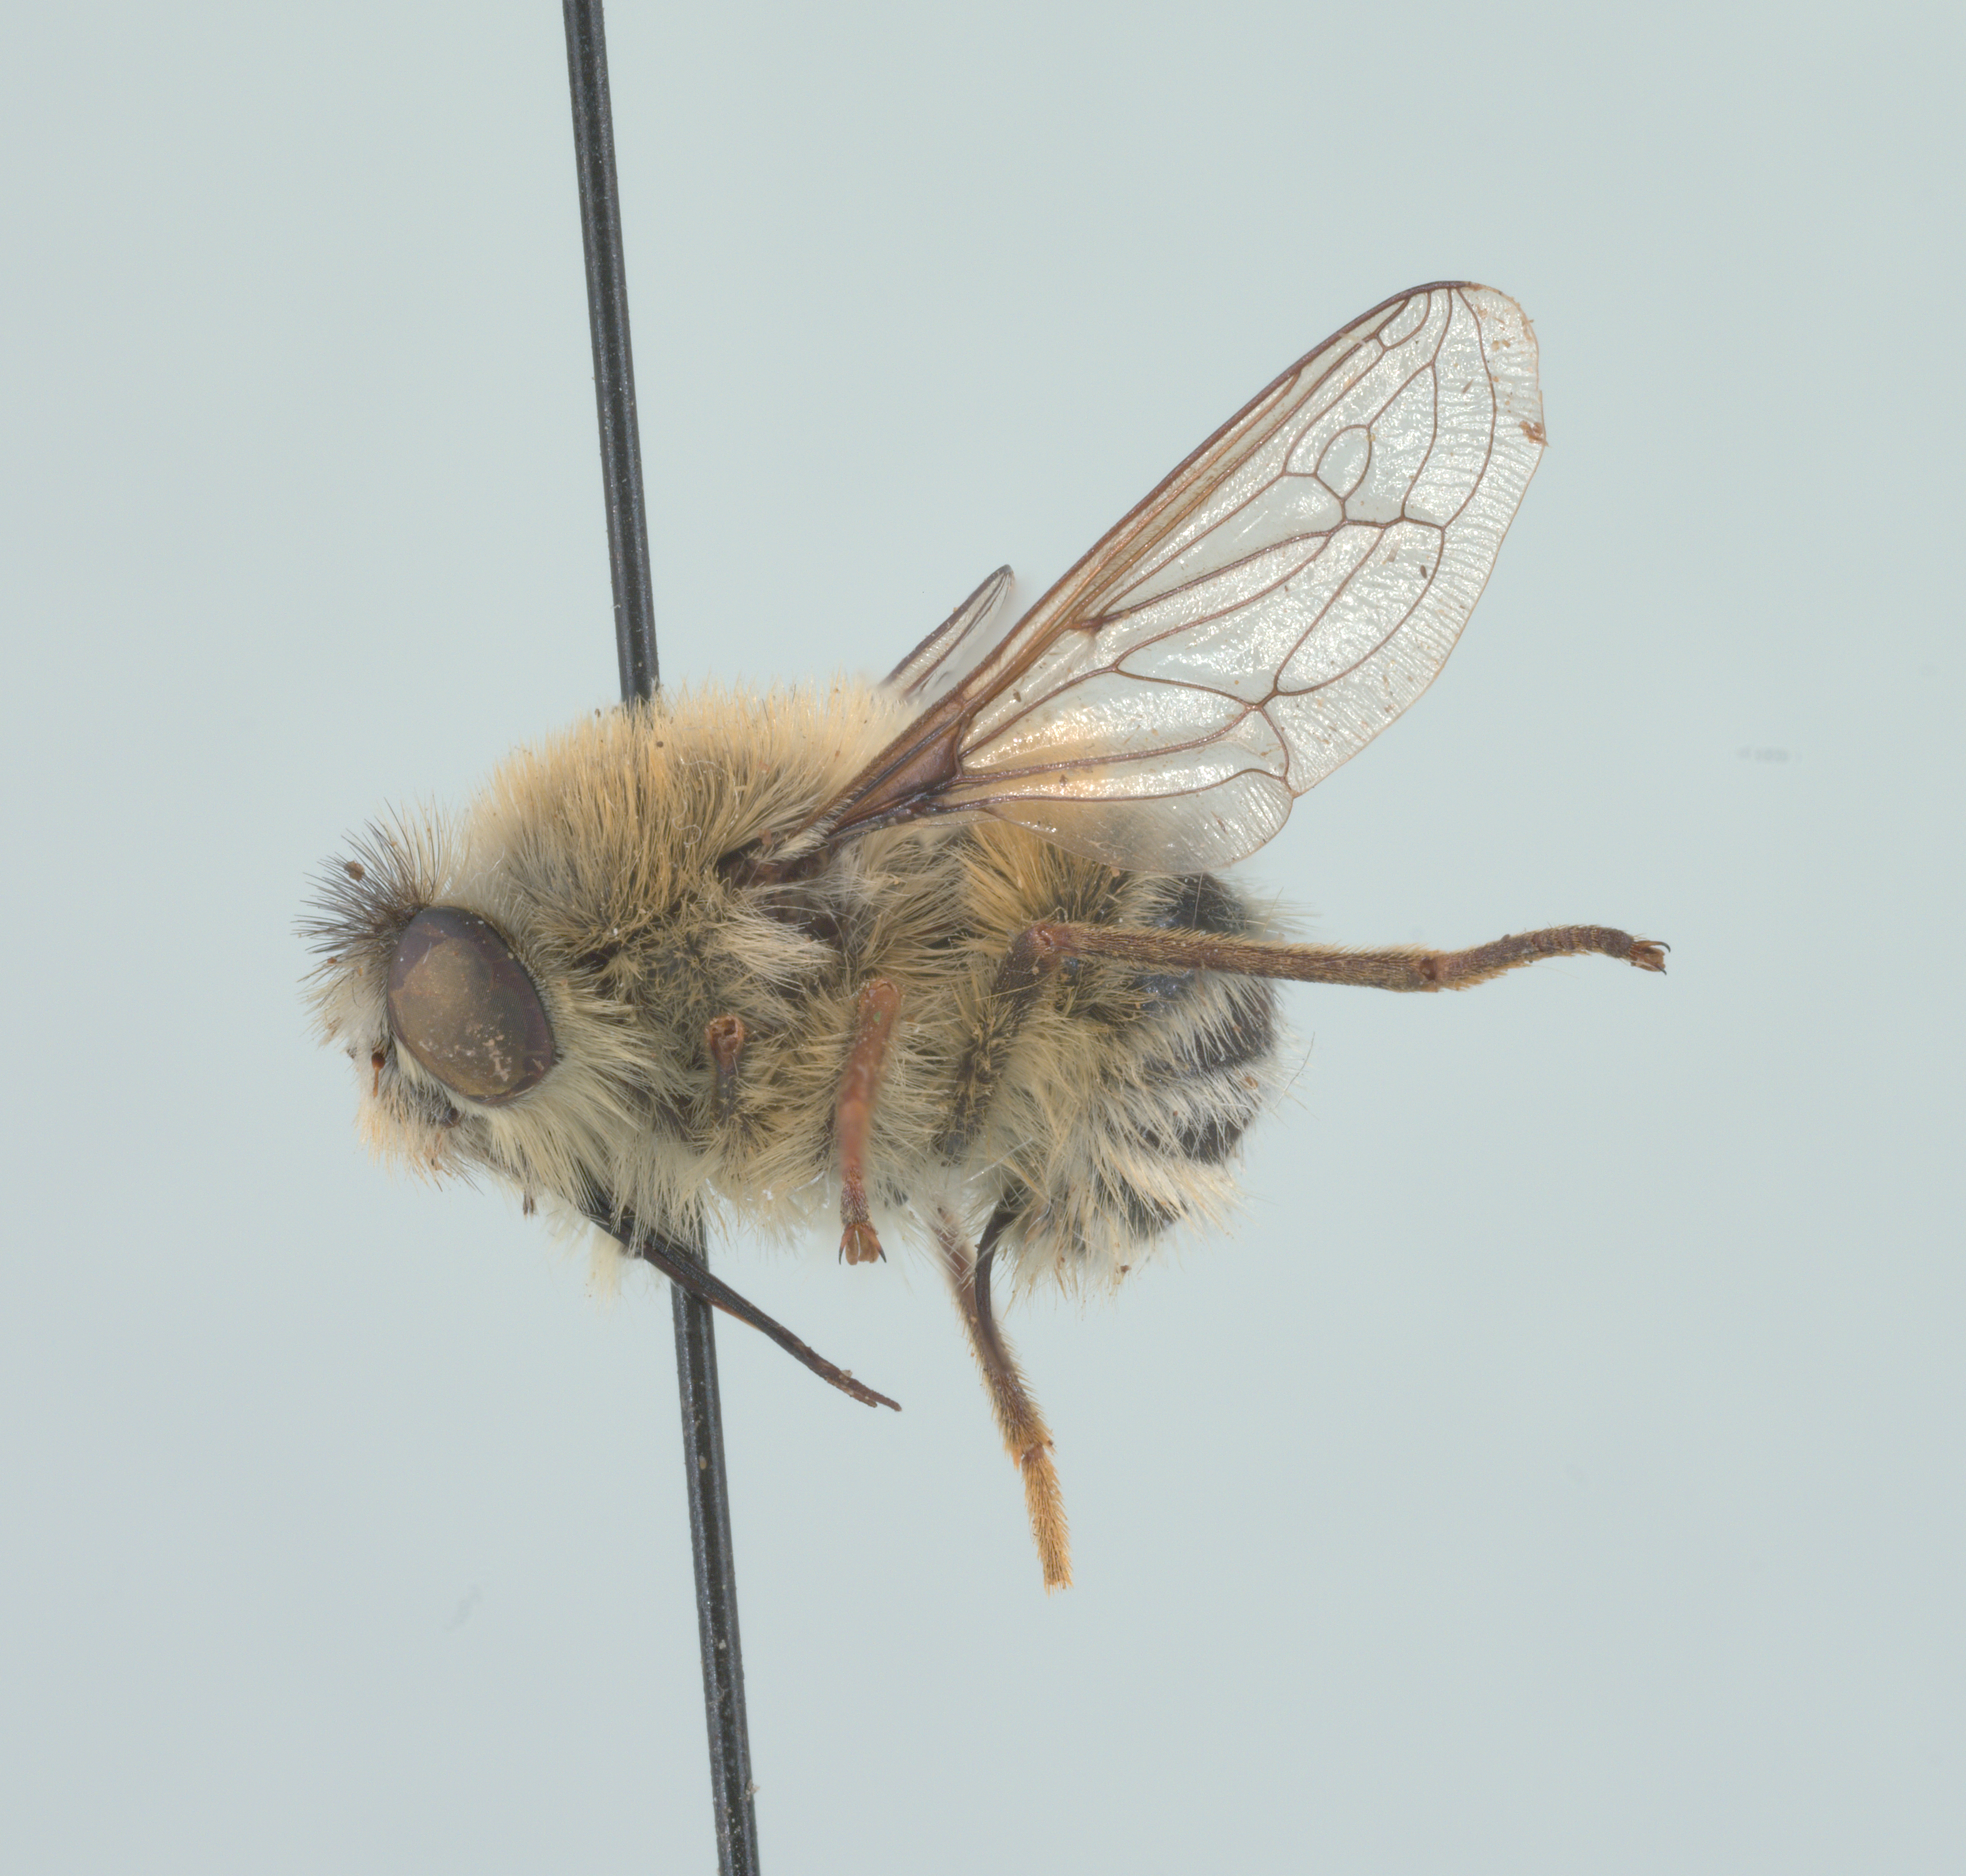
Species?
Fallenia fasciata
